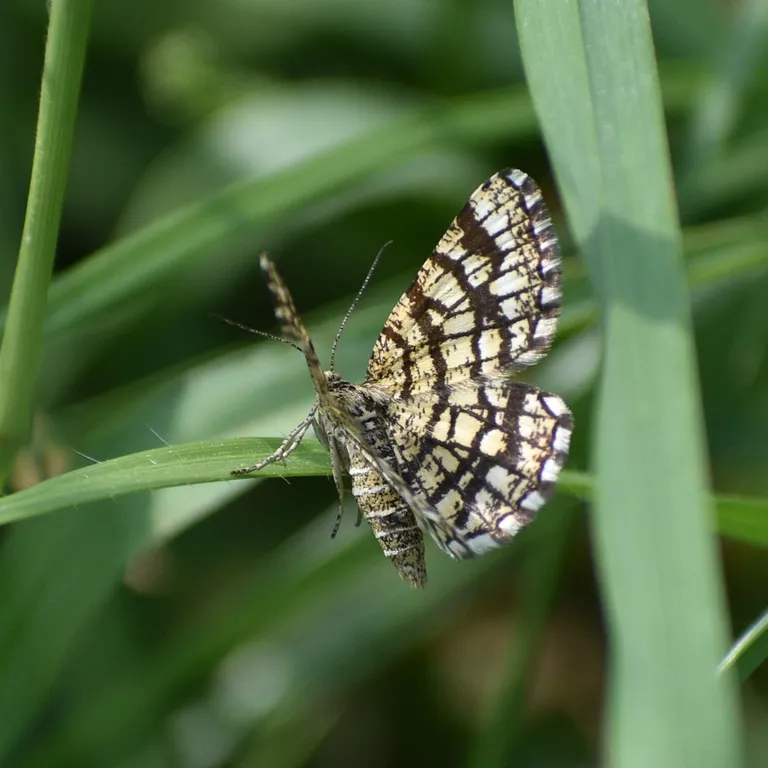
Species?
Chiasmia clathrata
